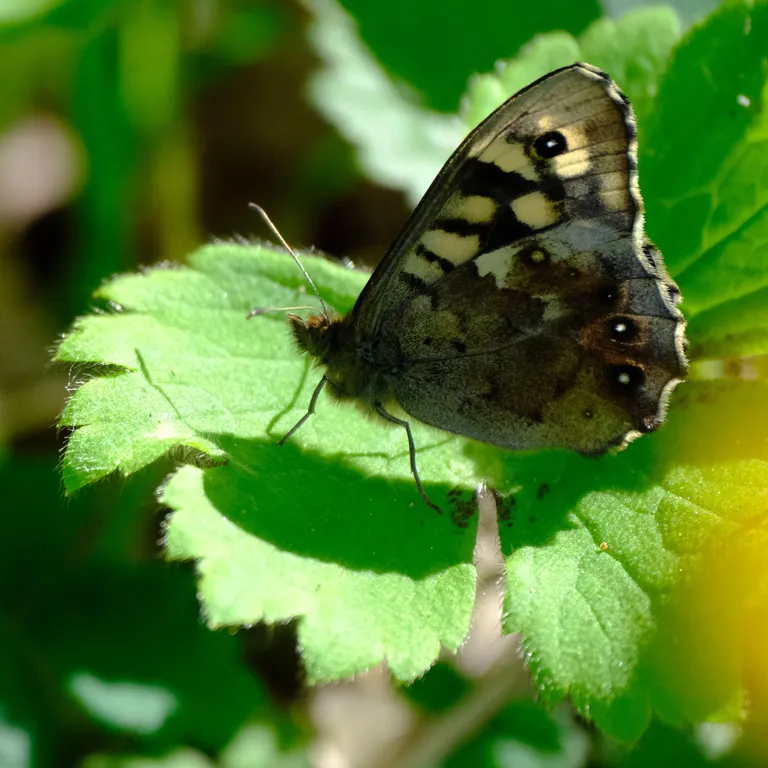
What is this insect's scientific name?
Pararge aegeria
